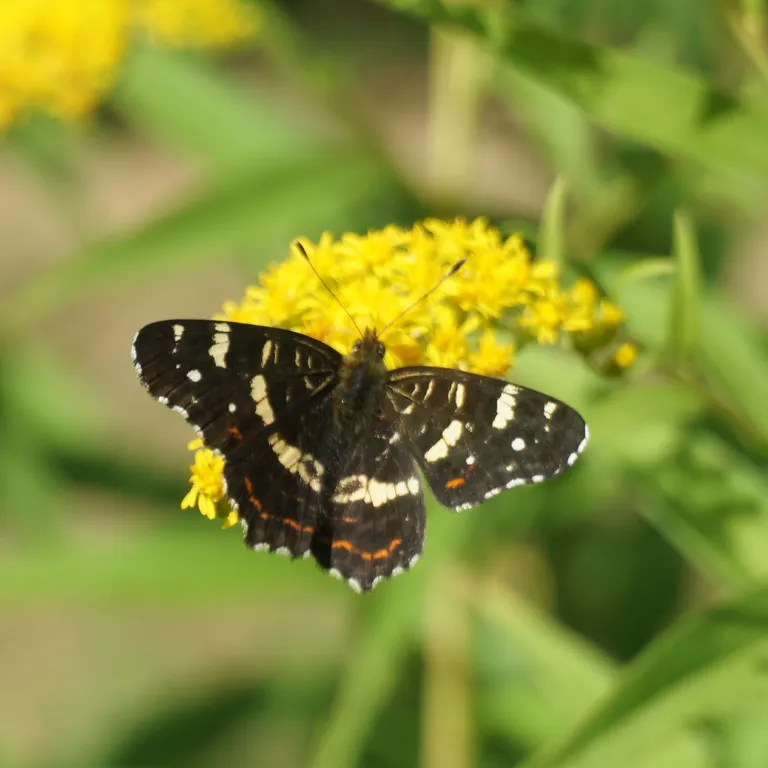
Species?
Araschnia levana
